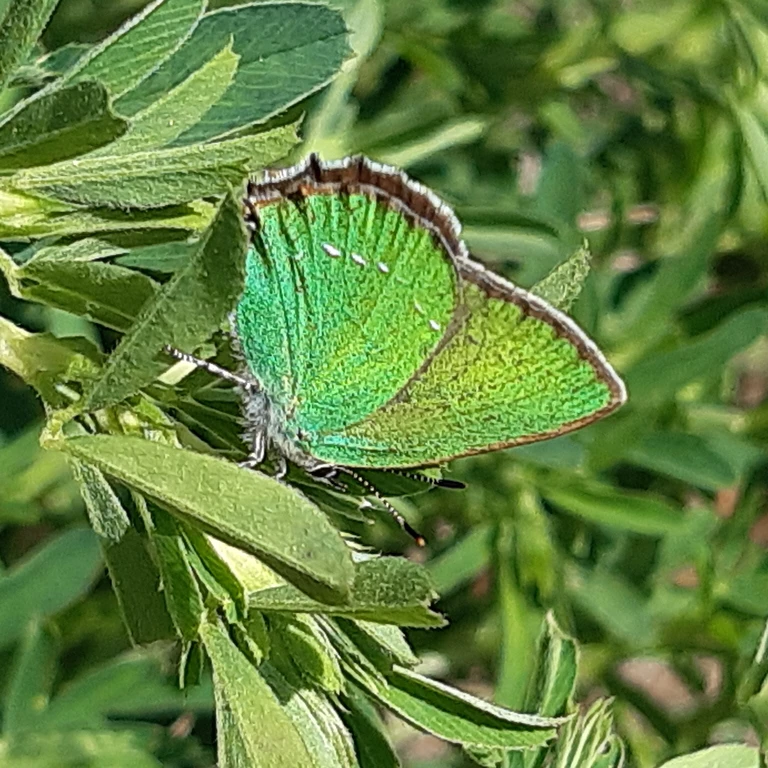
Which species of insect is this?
Callophrys rubi
